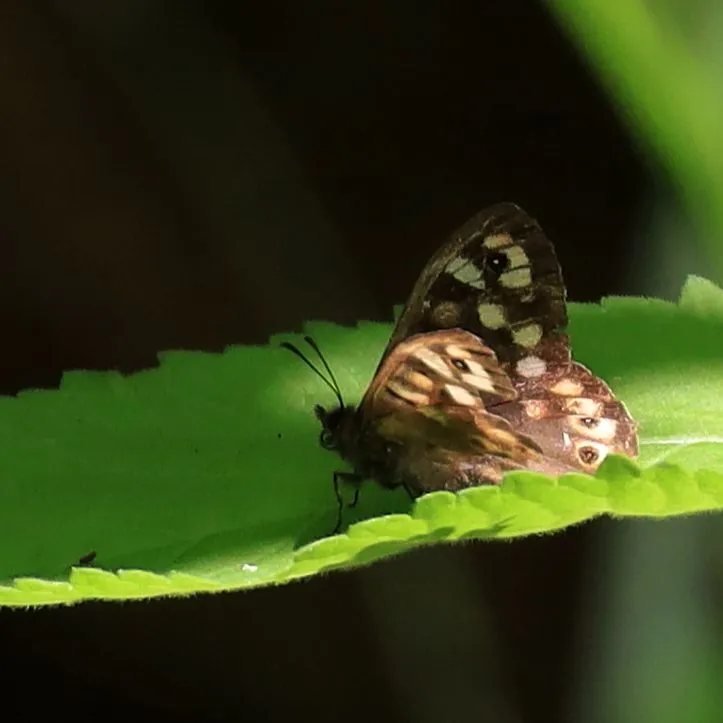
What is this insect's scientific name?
Pararge aegeria
